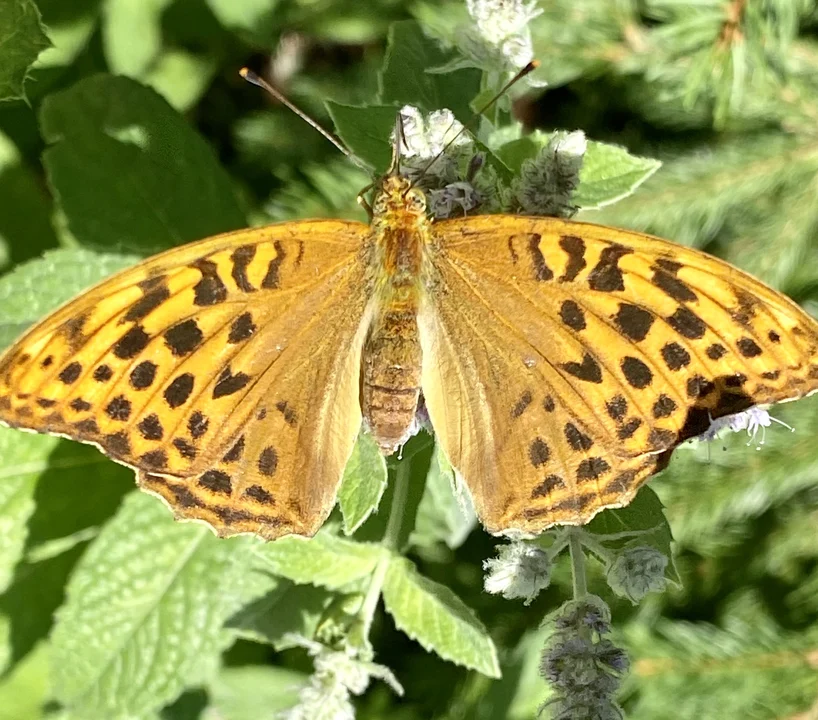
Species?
Argynnis paphia
